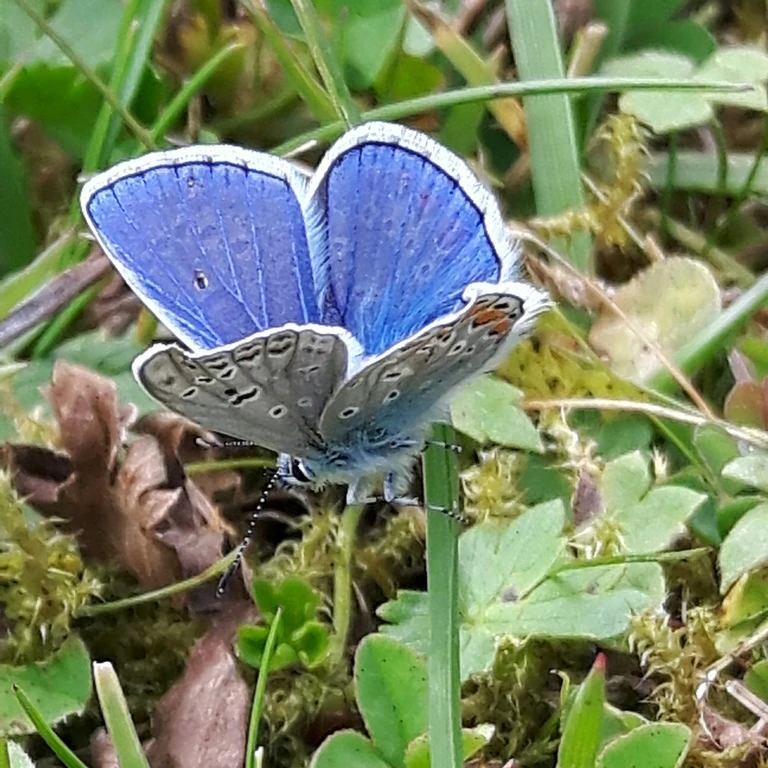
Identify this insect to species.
Polyommatus icarus
